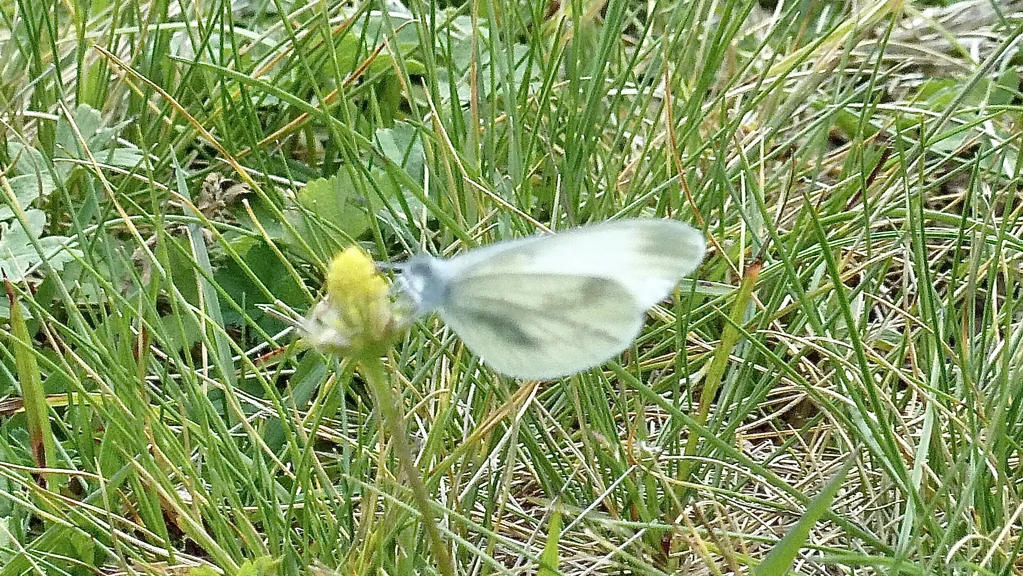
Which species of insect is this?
Leptidea sinapis/juvernica
